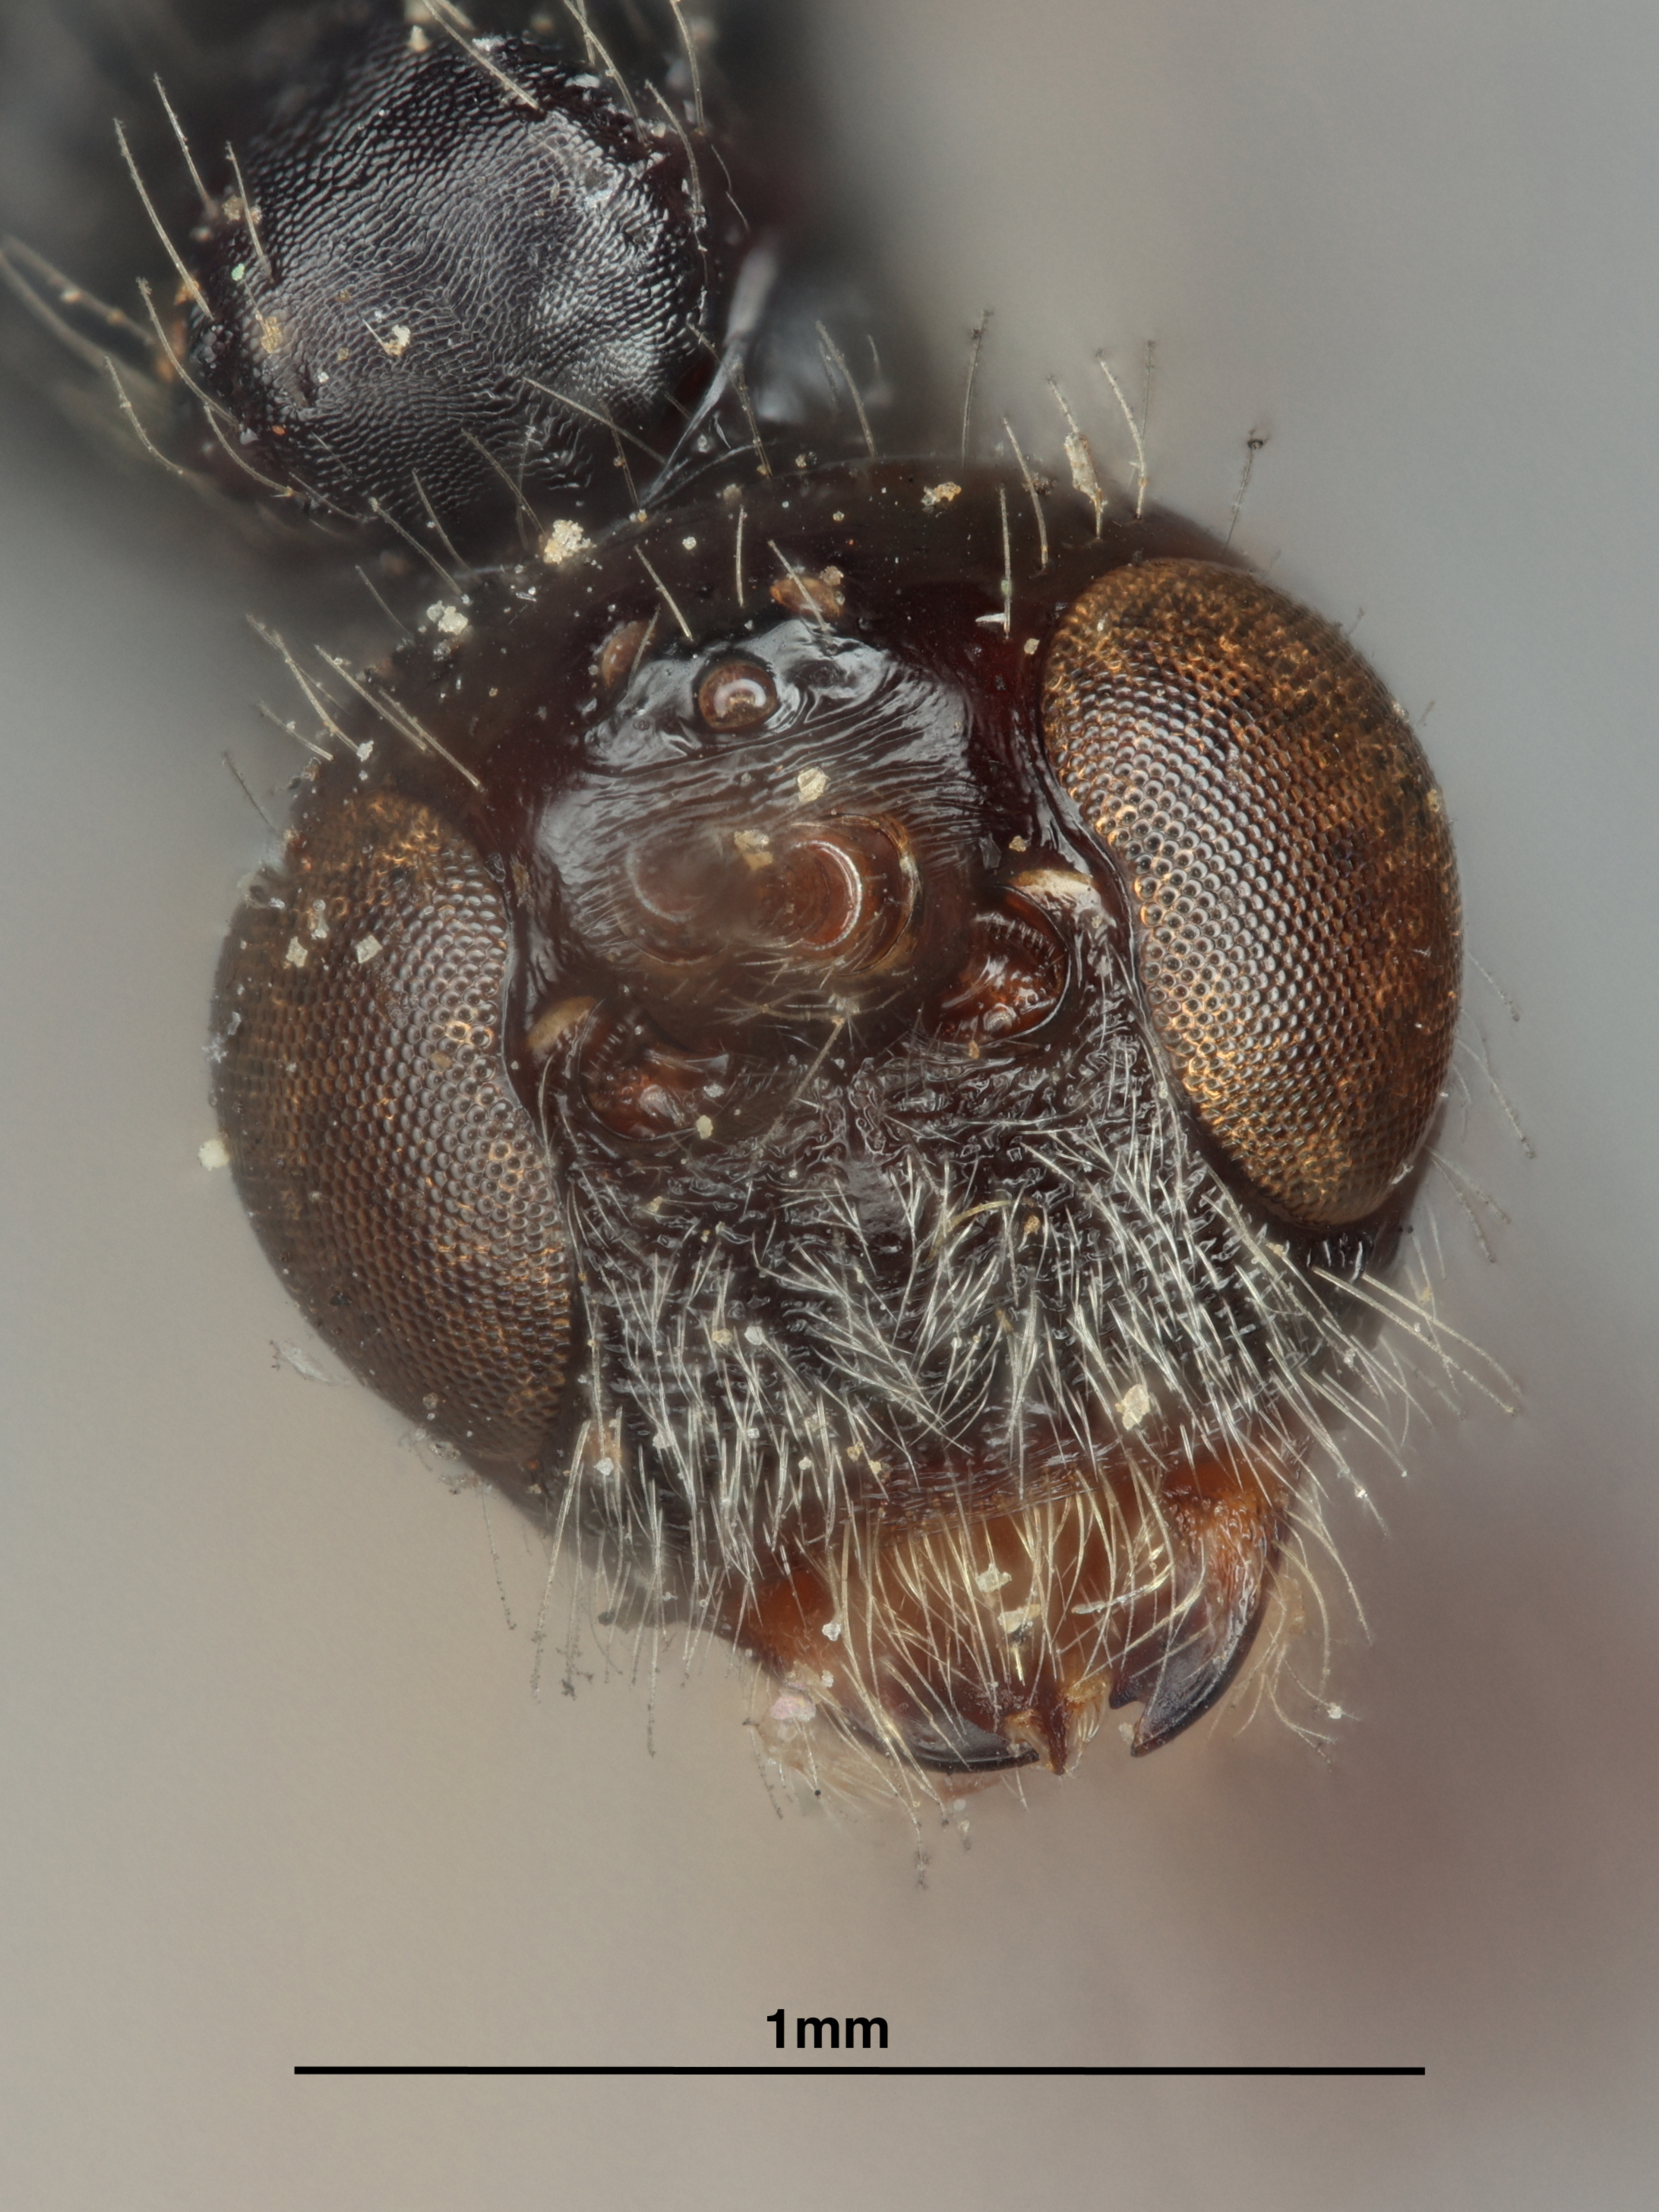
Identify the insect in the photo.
Spathius voltur
